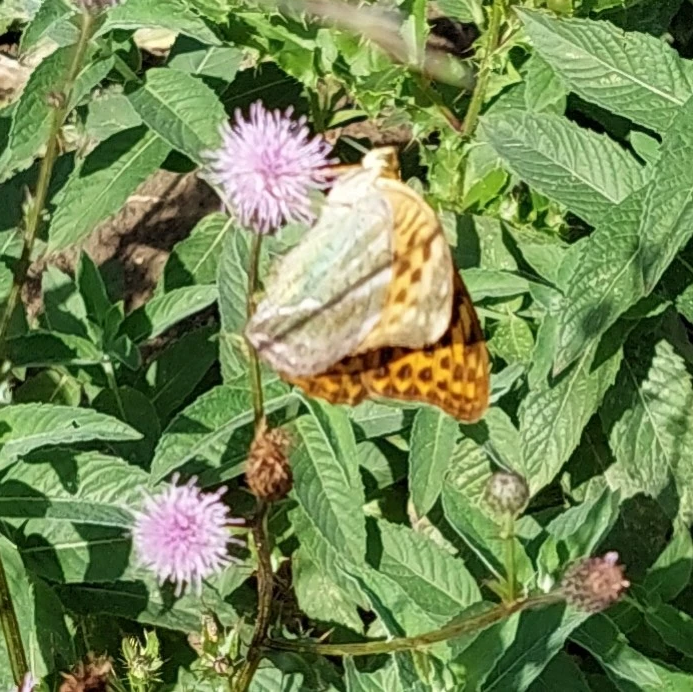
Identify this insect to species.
Argynnis paphia
